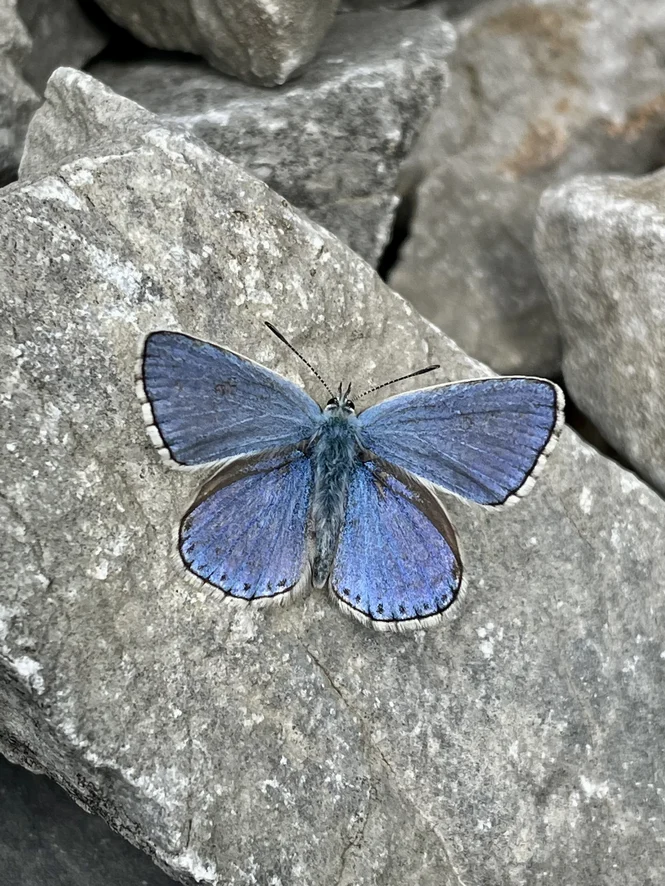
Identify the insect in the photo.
Lysandra bellargus
